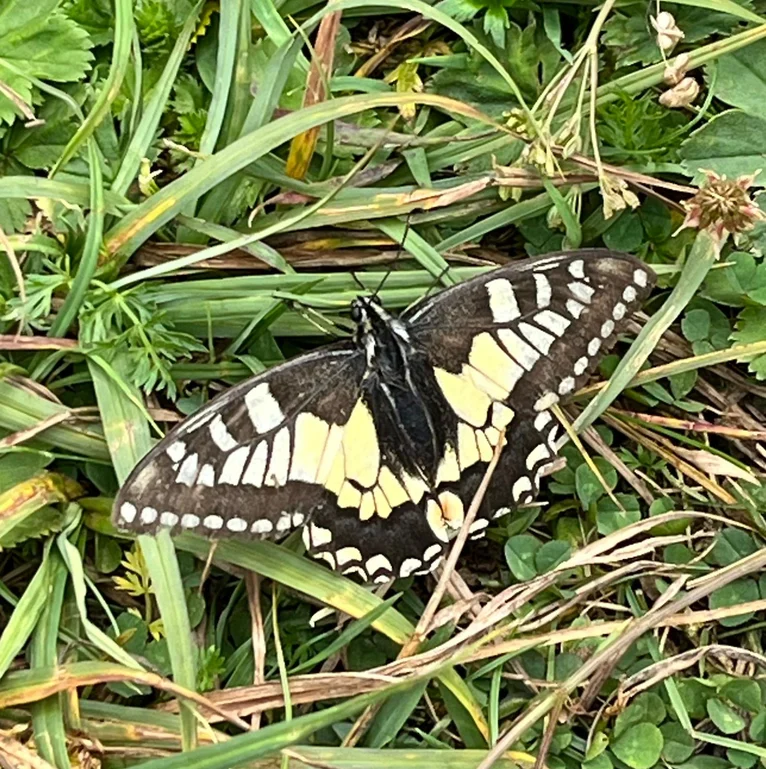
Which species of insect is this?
Papilio machaon
